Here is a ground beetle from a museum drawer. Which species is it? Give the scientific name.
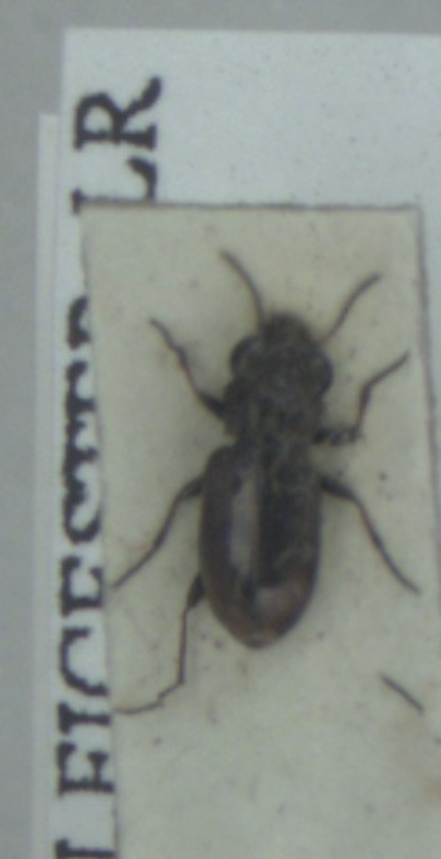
Notiophilus biguttatus
